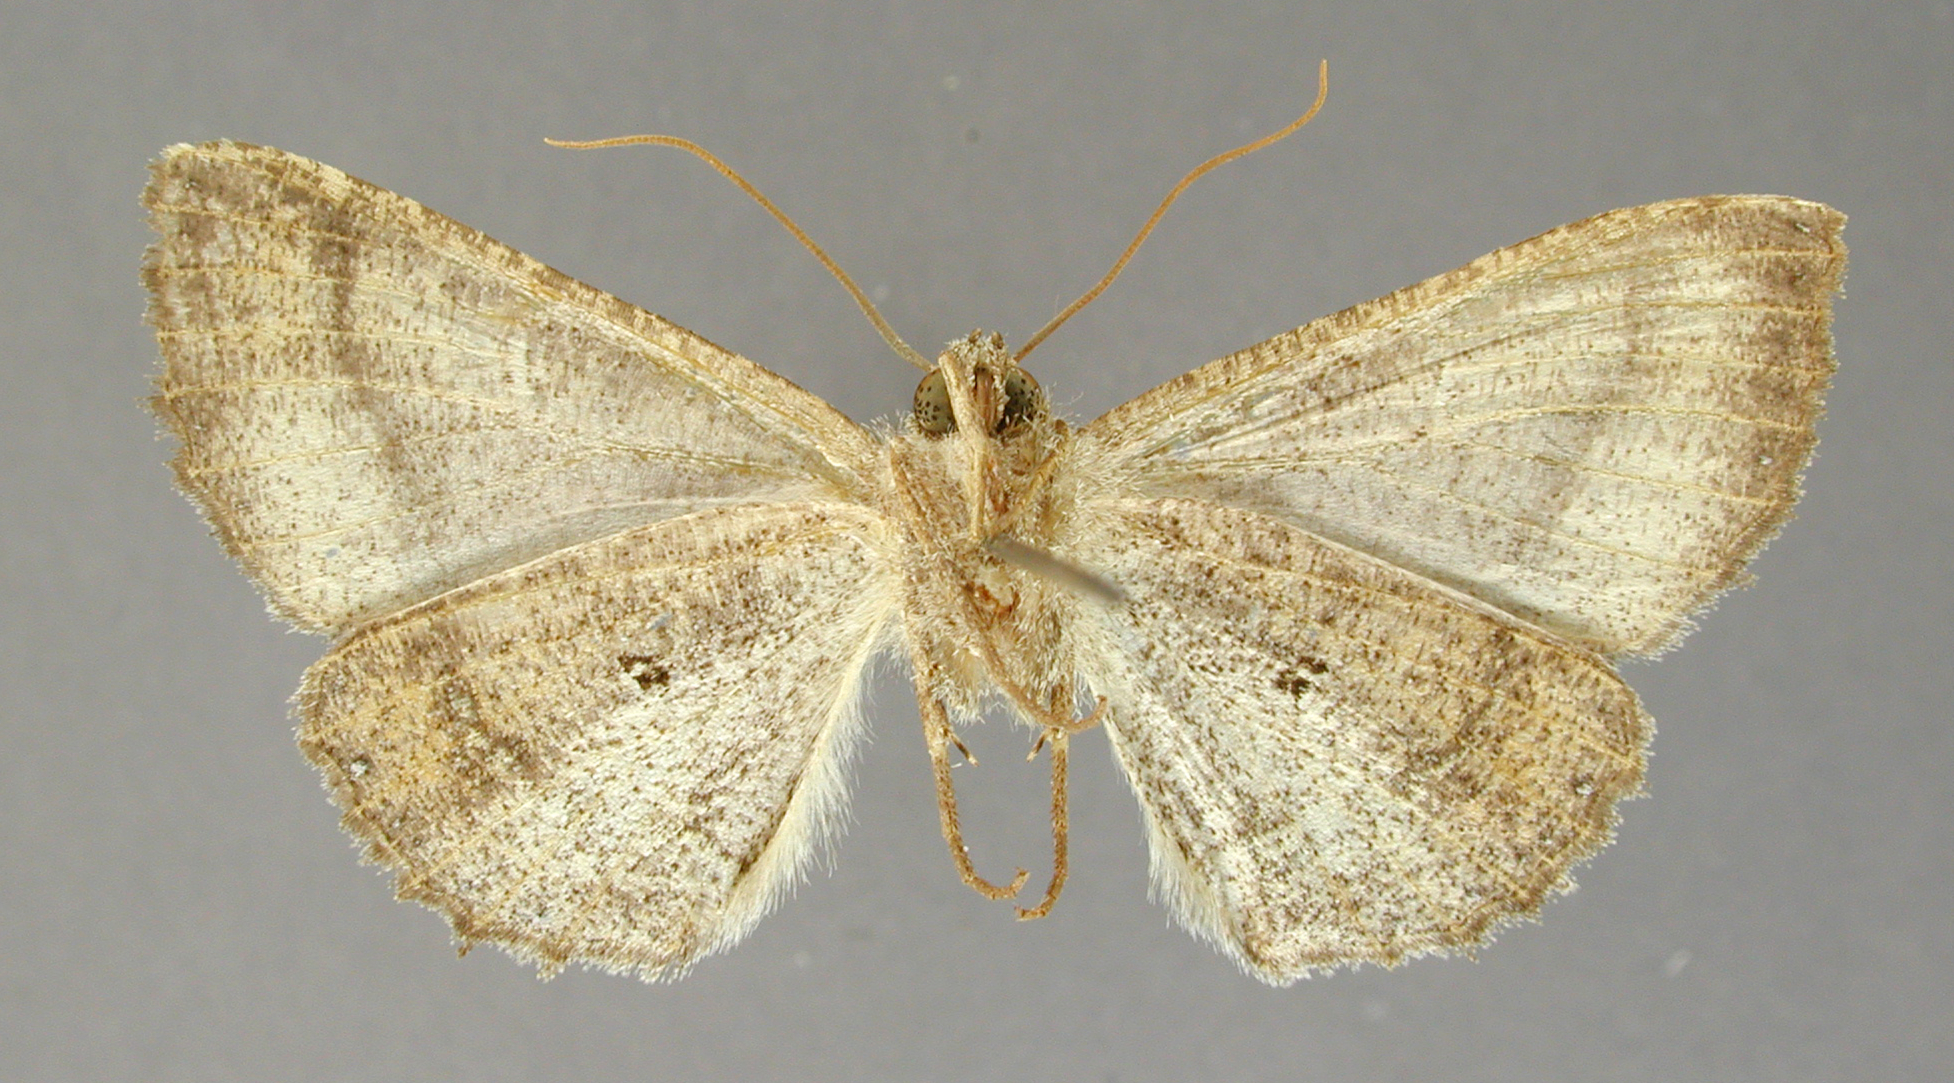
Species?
Pero galea
